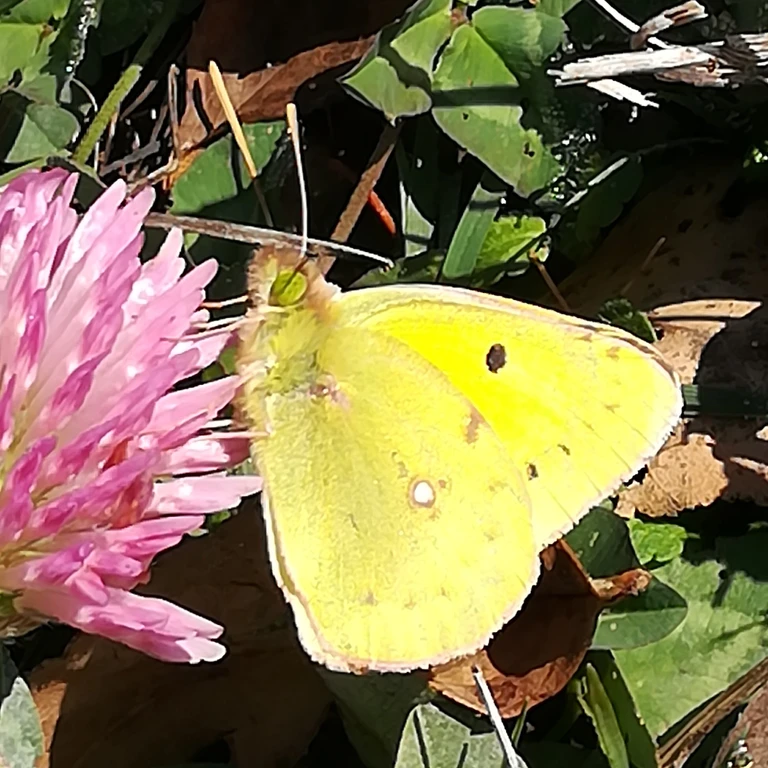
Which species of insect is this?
Colias croceus
